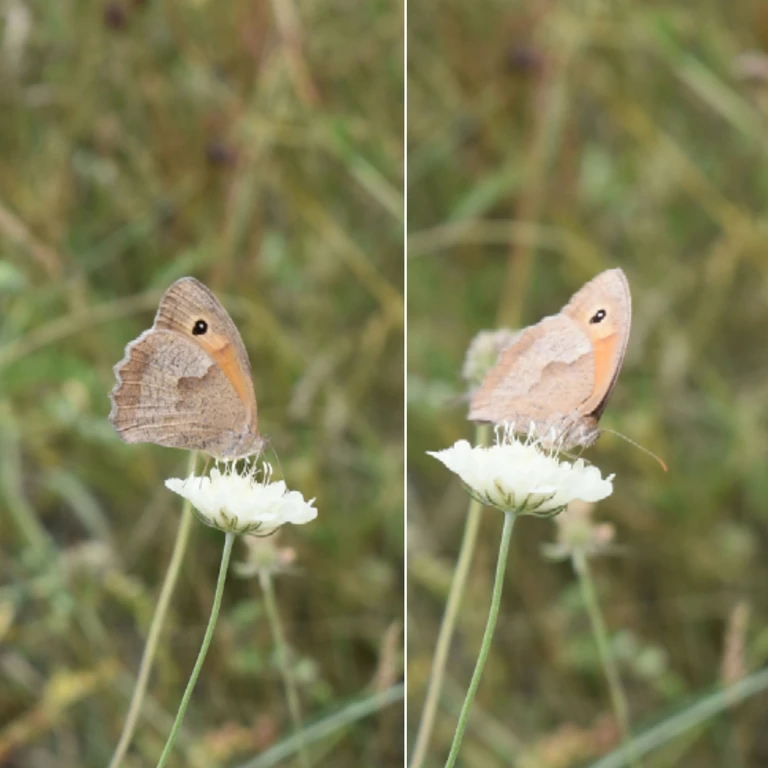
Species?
Maniola jurtina
